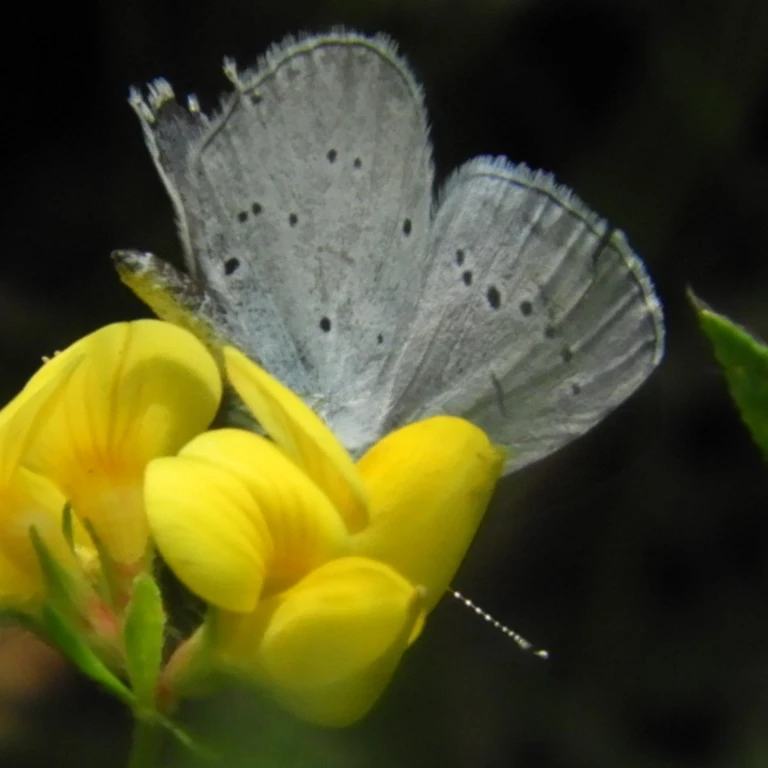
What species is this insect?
Cupido decolorata (also Elkalyce decolorata)
